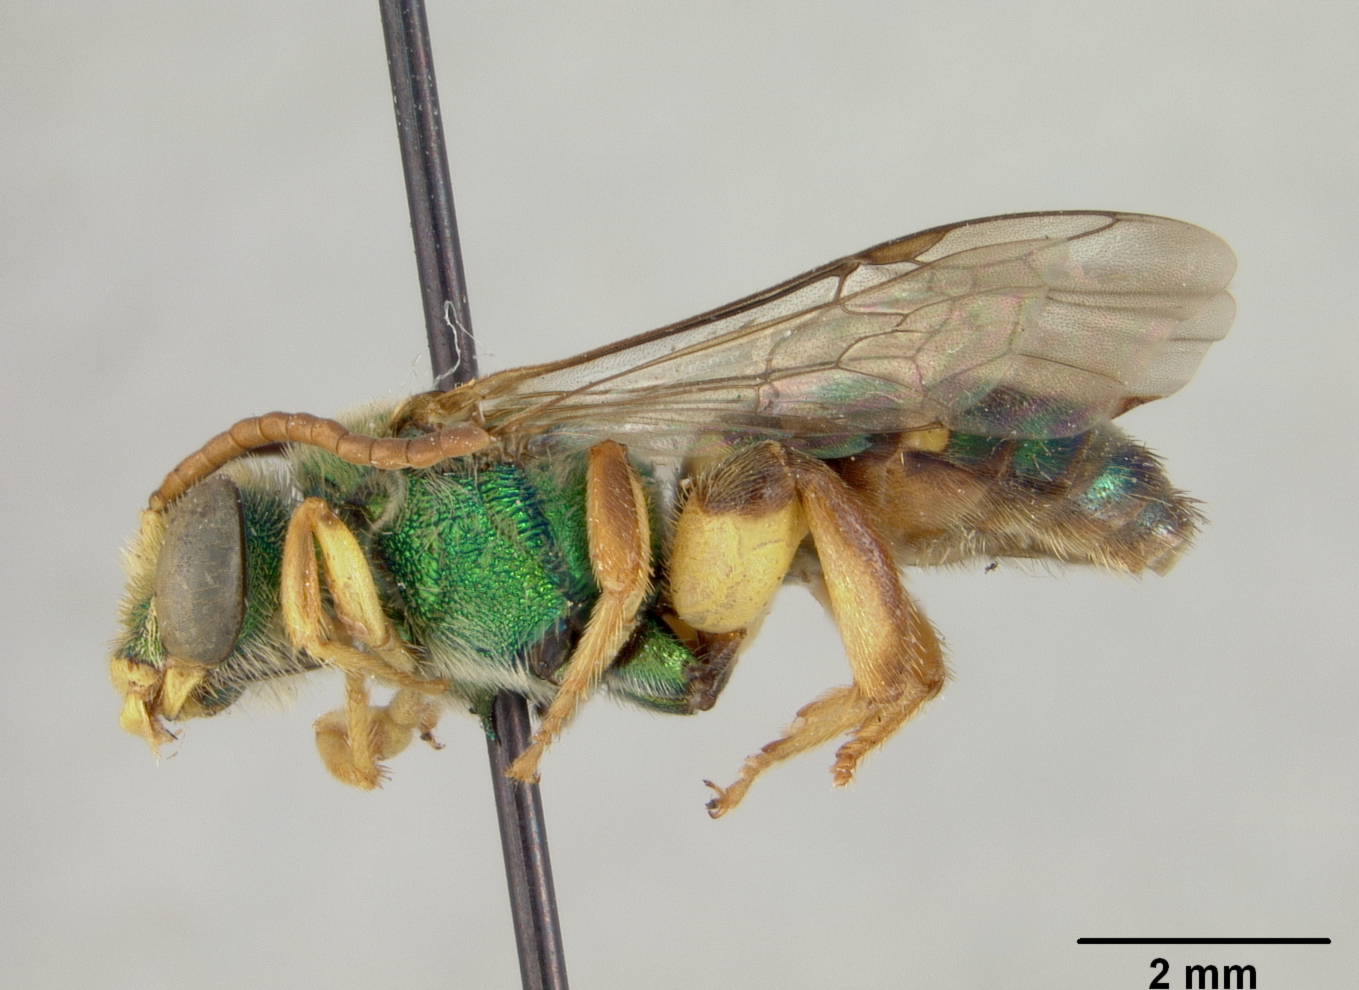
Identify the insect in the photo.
Agapostemon jamaicensis
